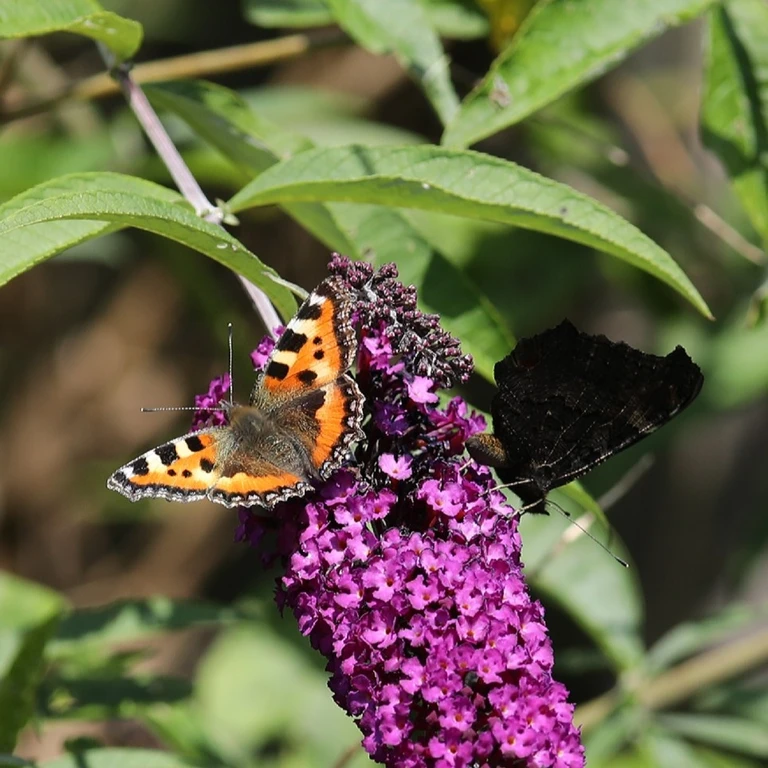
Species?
Aglais urticae
